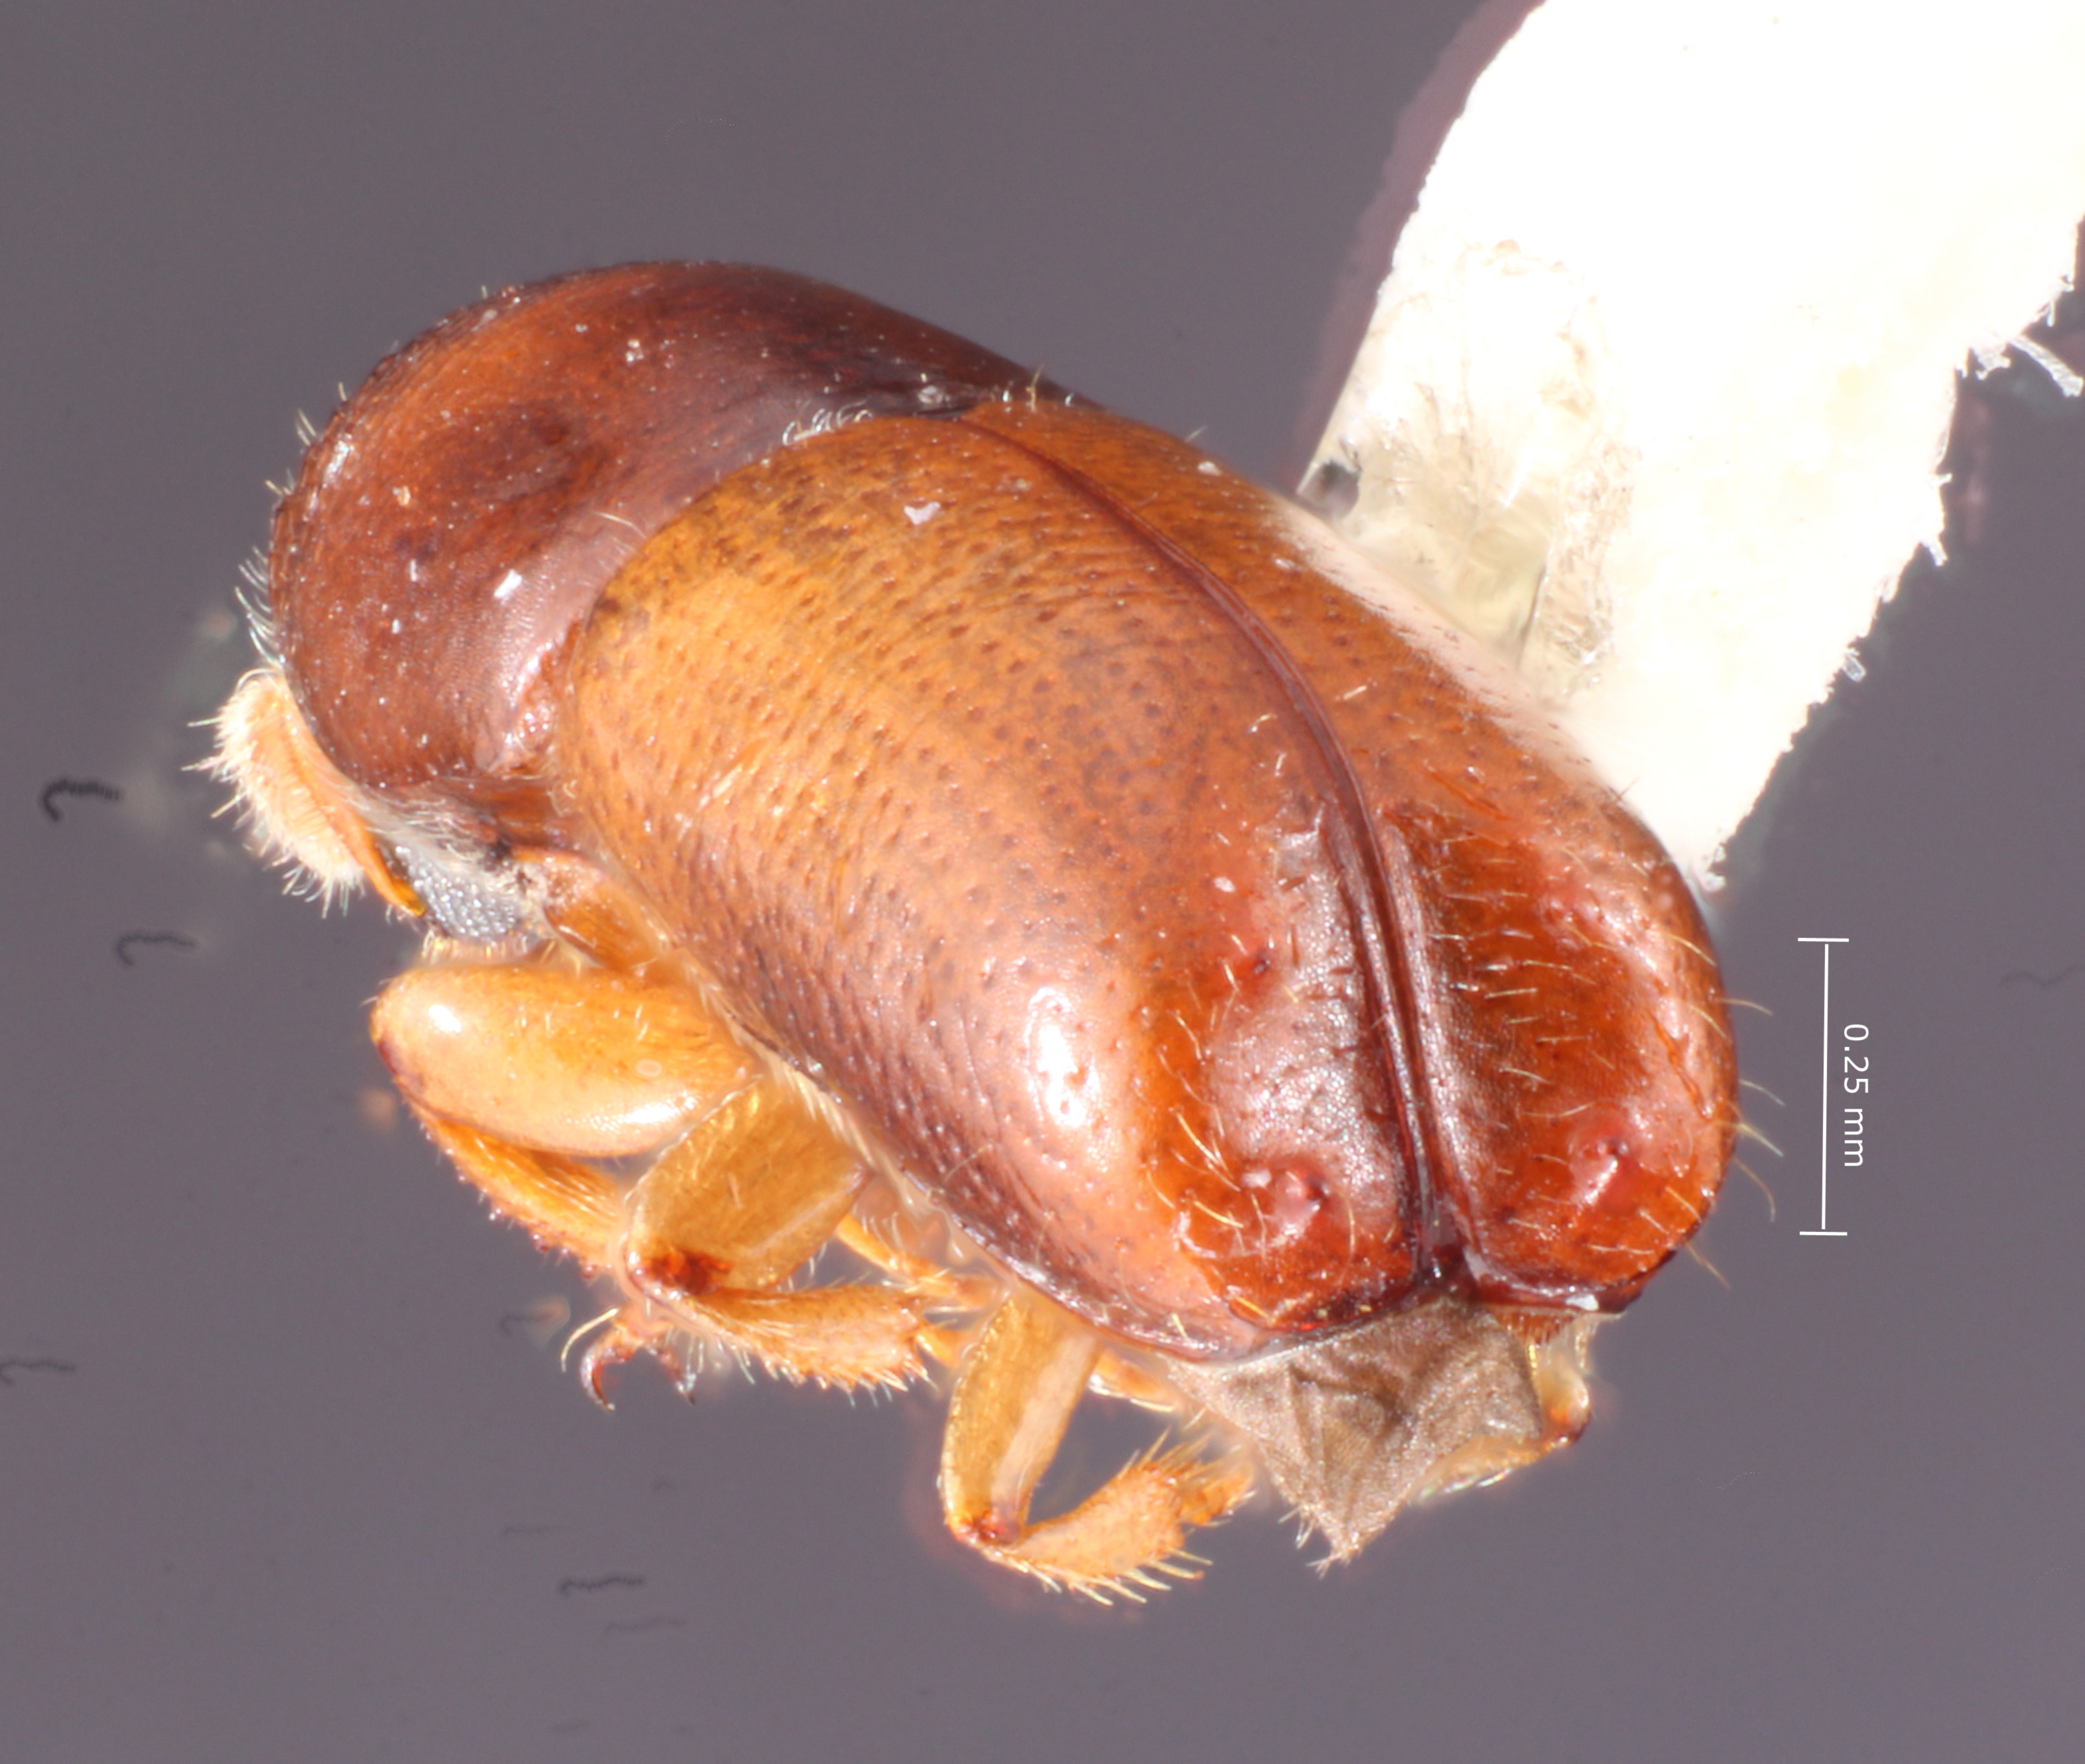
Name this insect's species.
Monarthrum canalis
